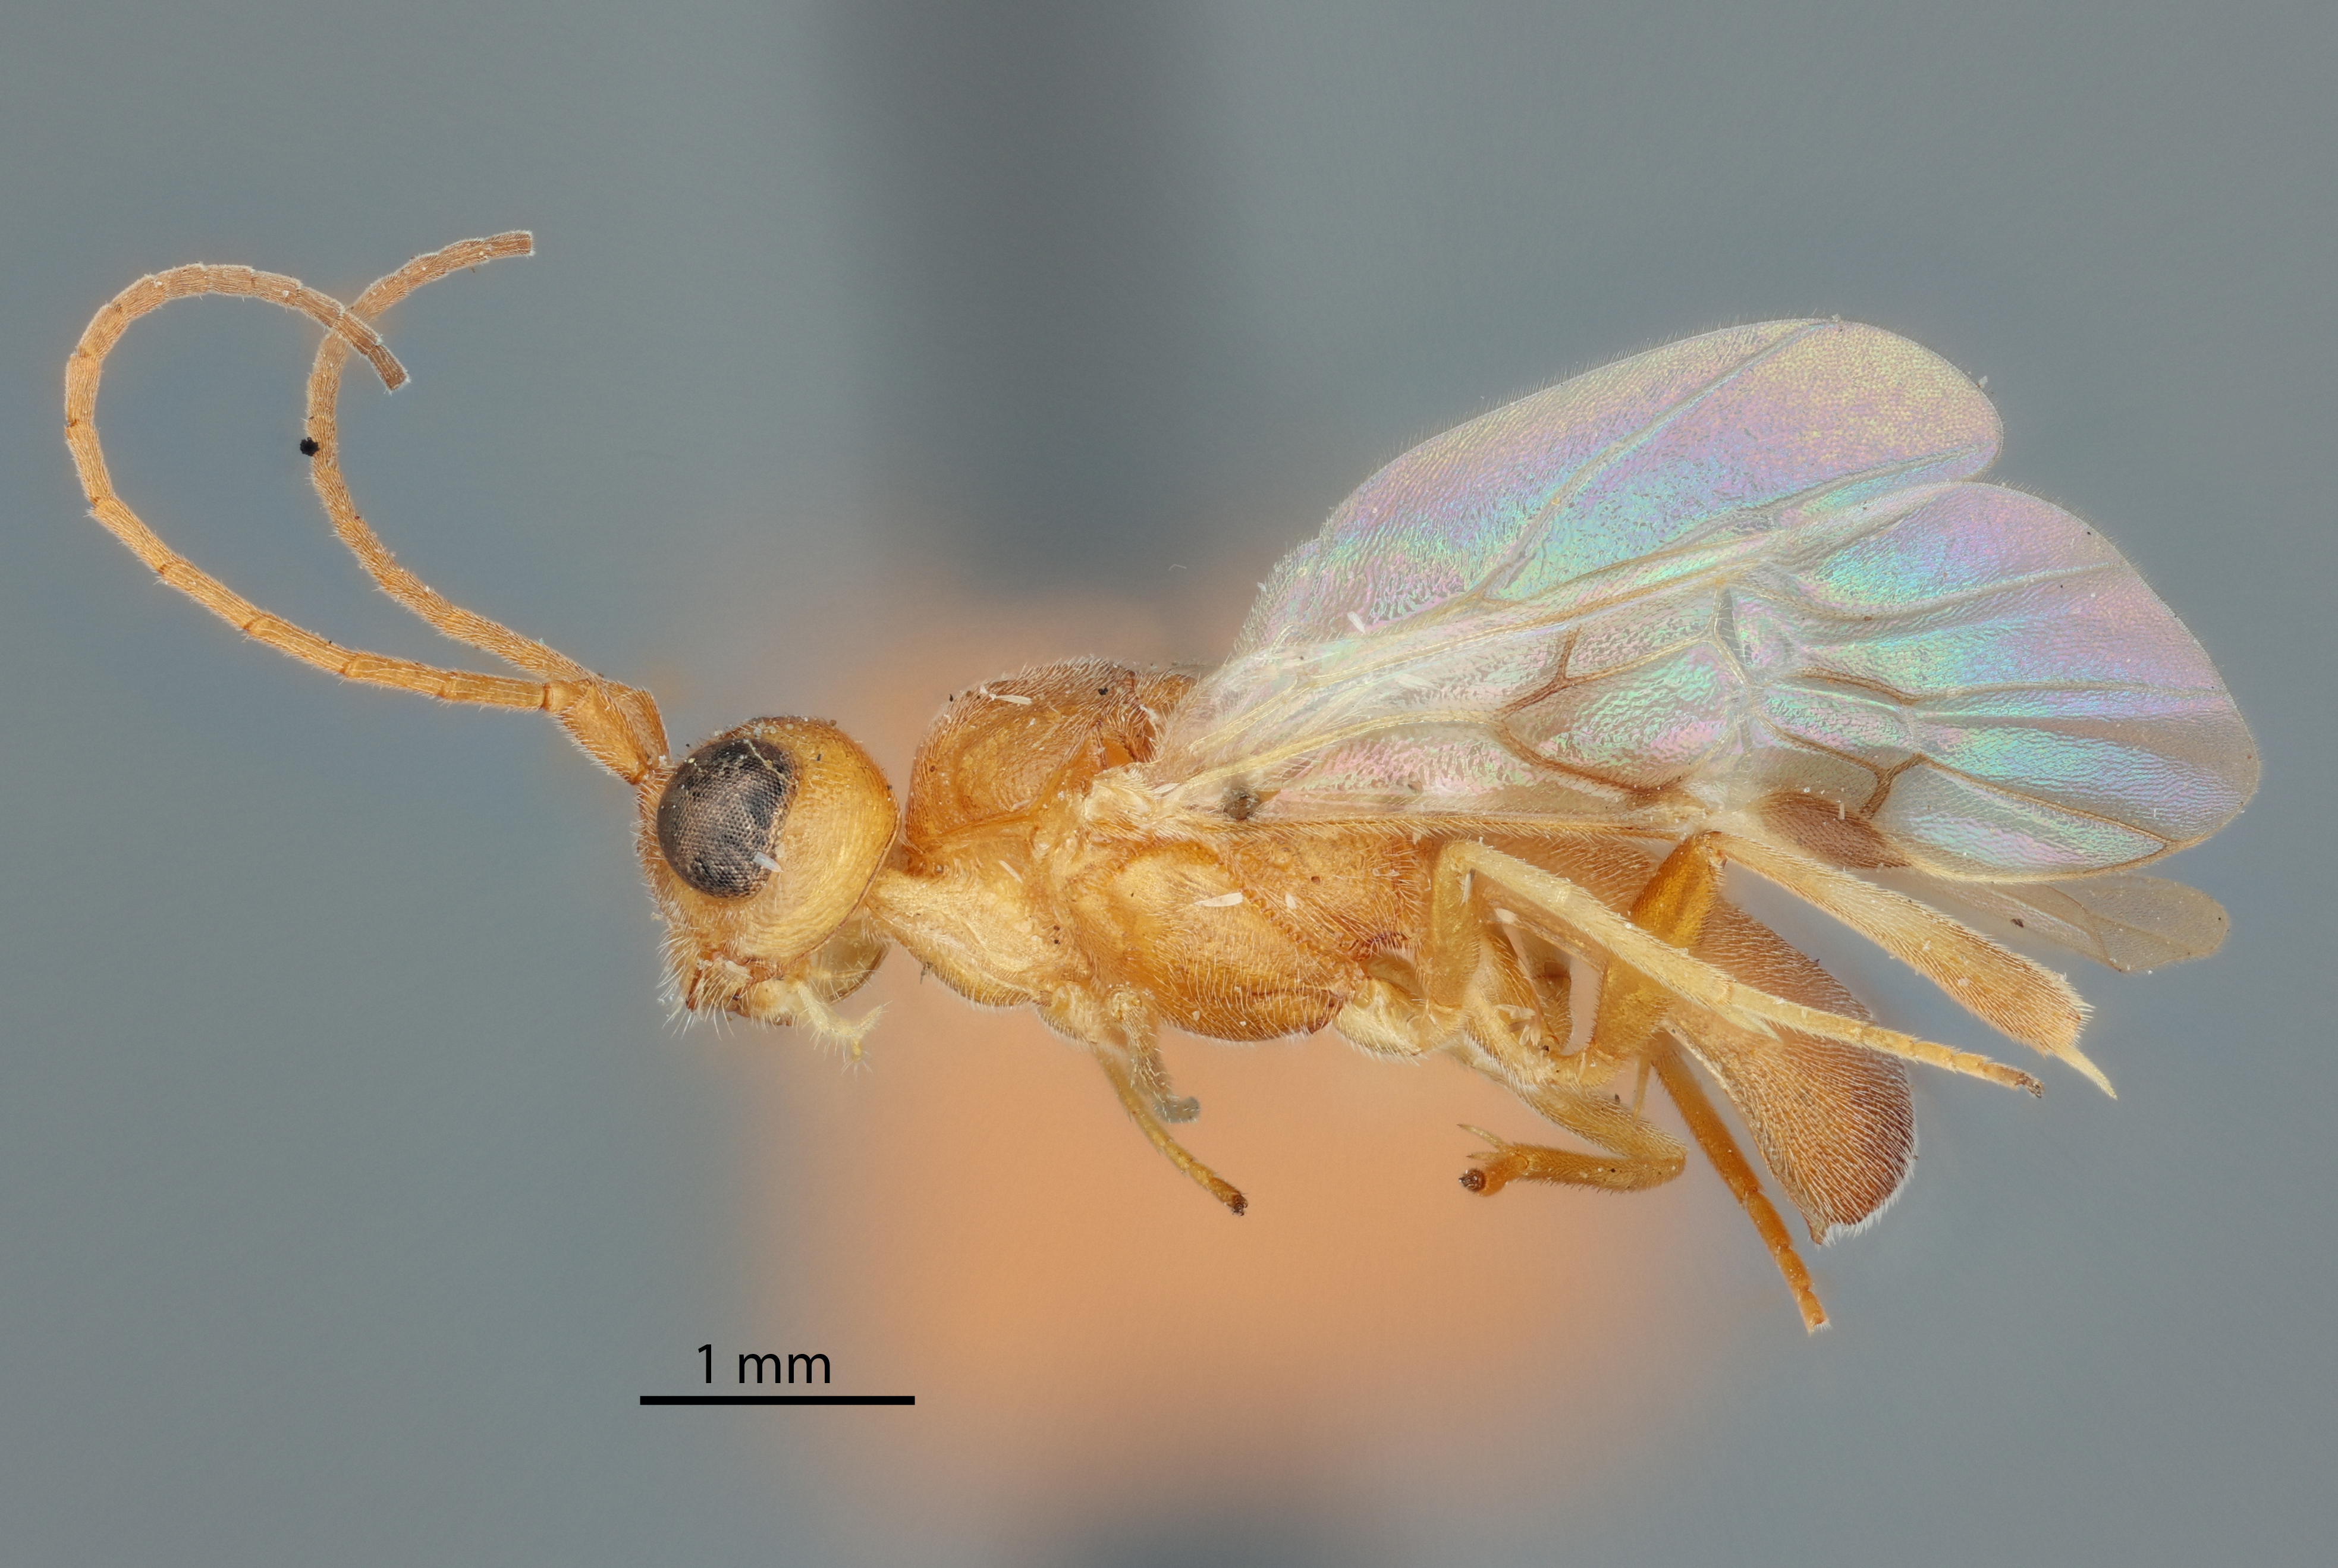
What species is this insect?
Phanerotoma rufotestacea
